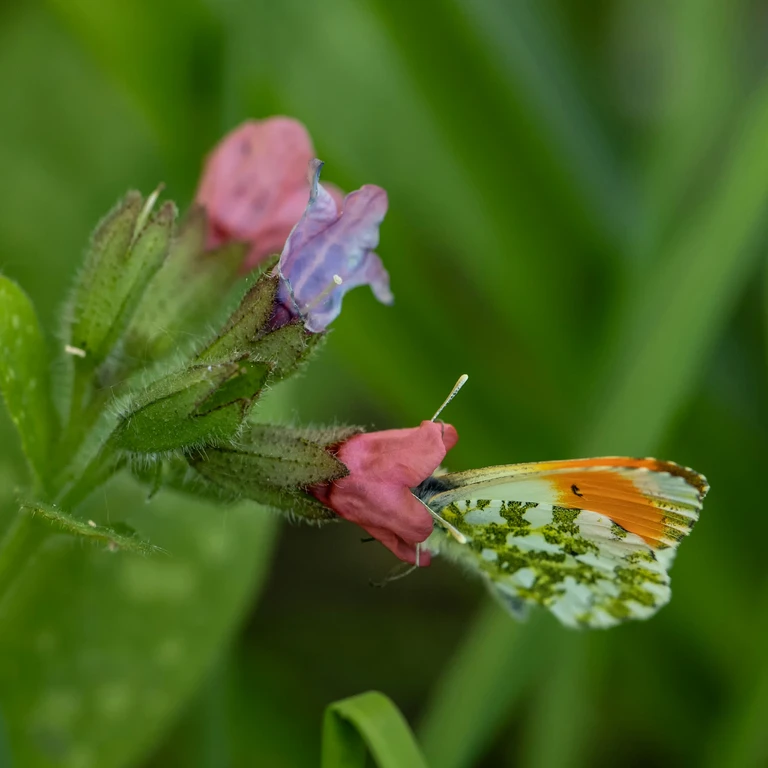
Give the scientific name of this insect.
Anthocharis cardamines
